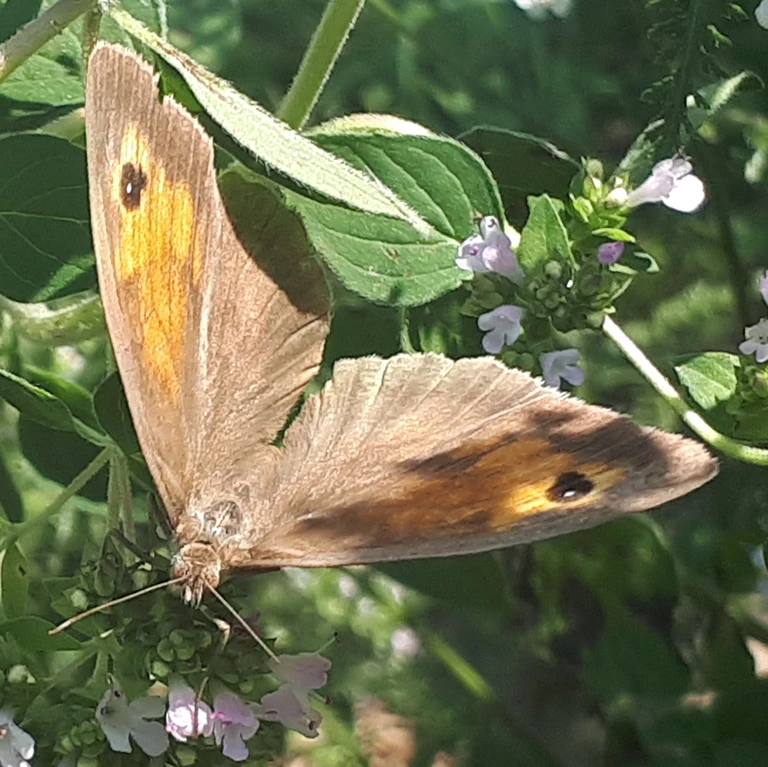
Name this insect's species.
Maniola jurtina
